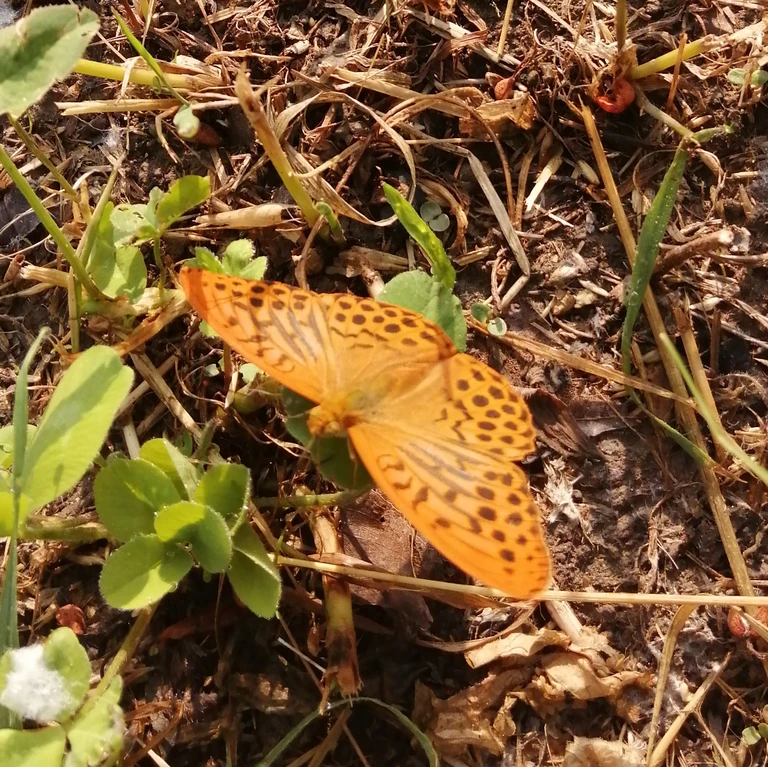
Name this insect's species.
Argynnis paphia
